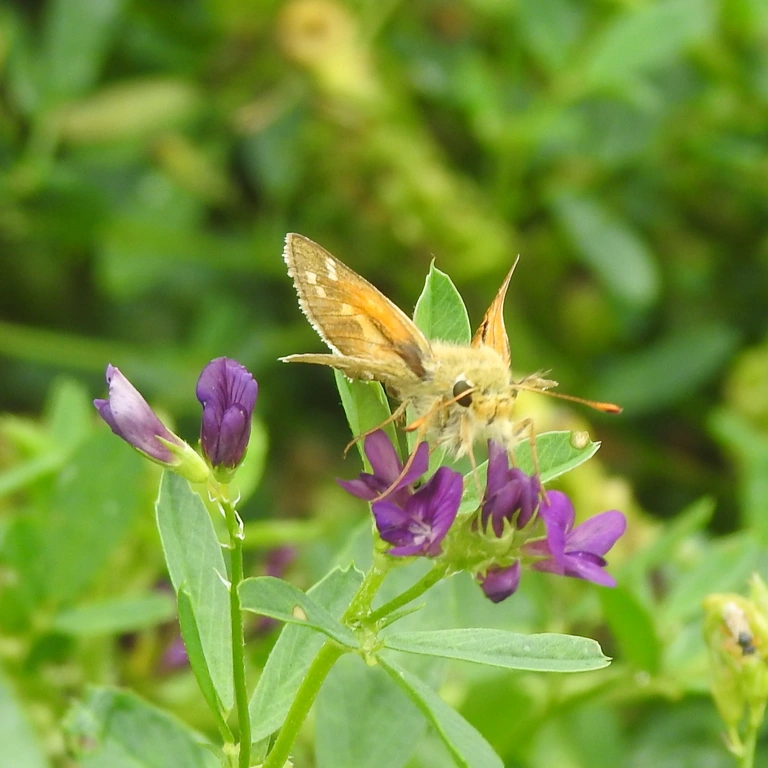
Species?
Hesperia comma
